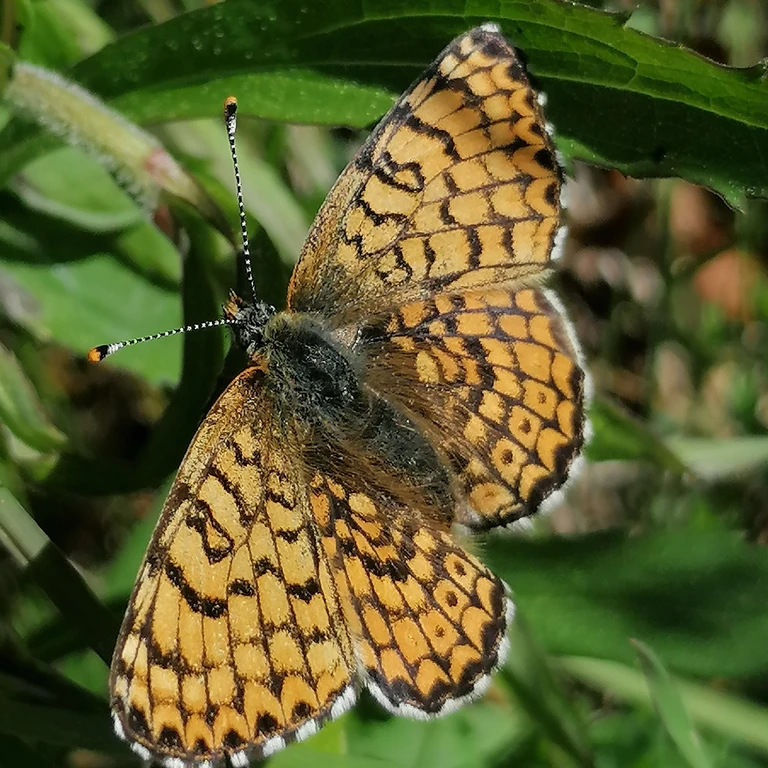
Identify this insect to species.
Melitaea cinxia
